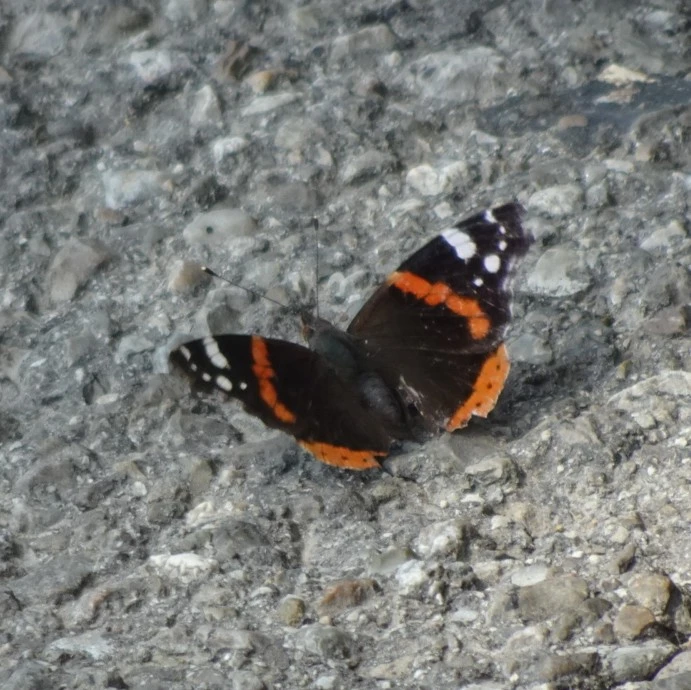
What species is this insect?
Vanessa atalanta
